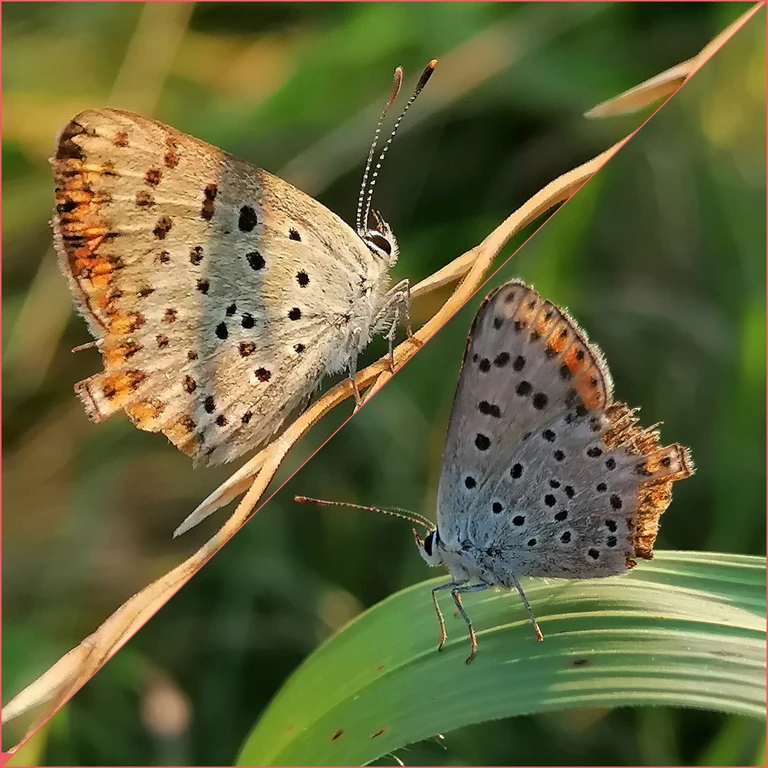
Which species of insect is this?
Lycaena tityrus (also Loweia tityrus)
